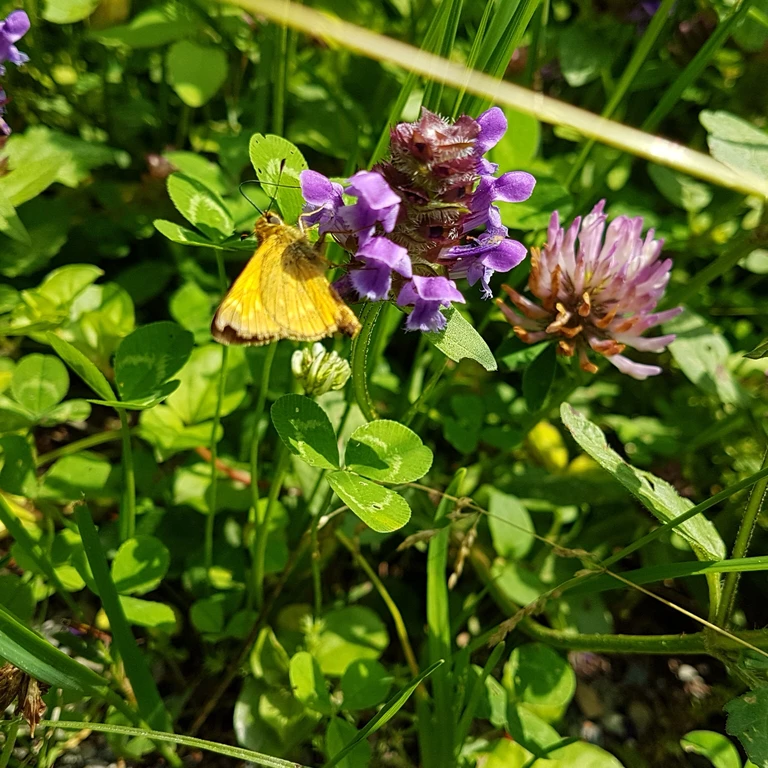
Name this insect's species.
Ochlodes sylvanus (also Ochlodes venata)
